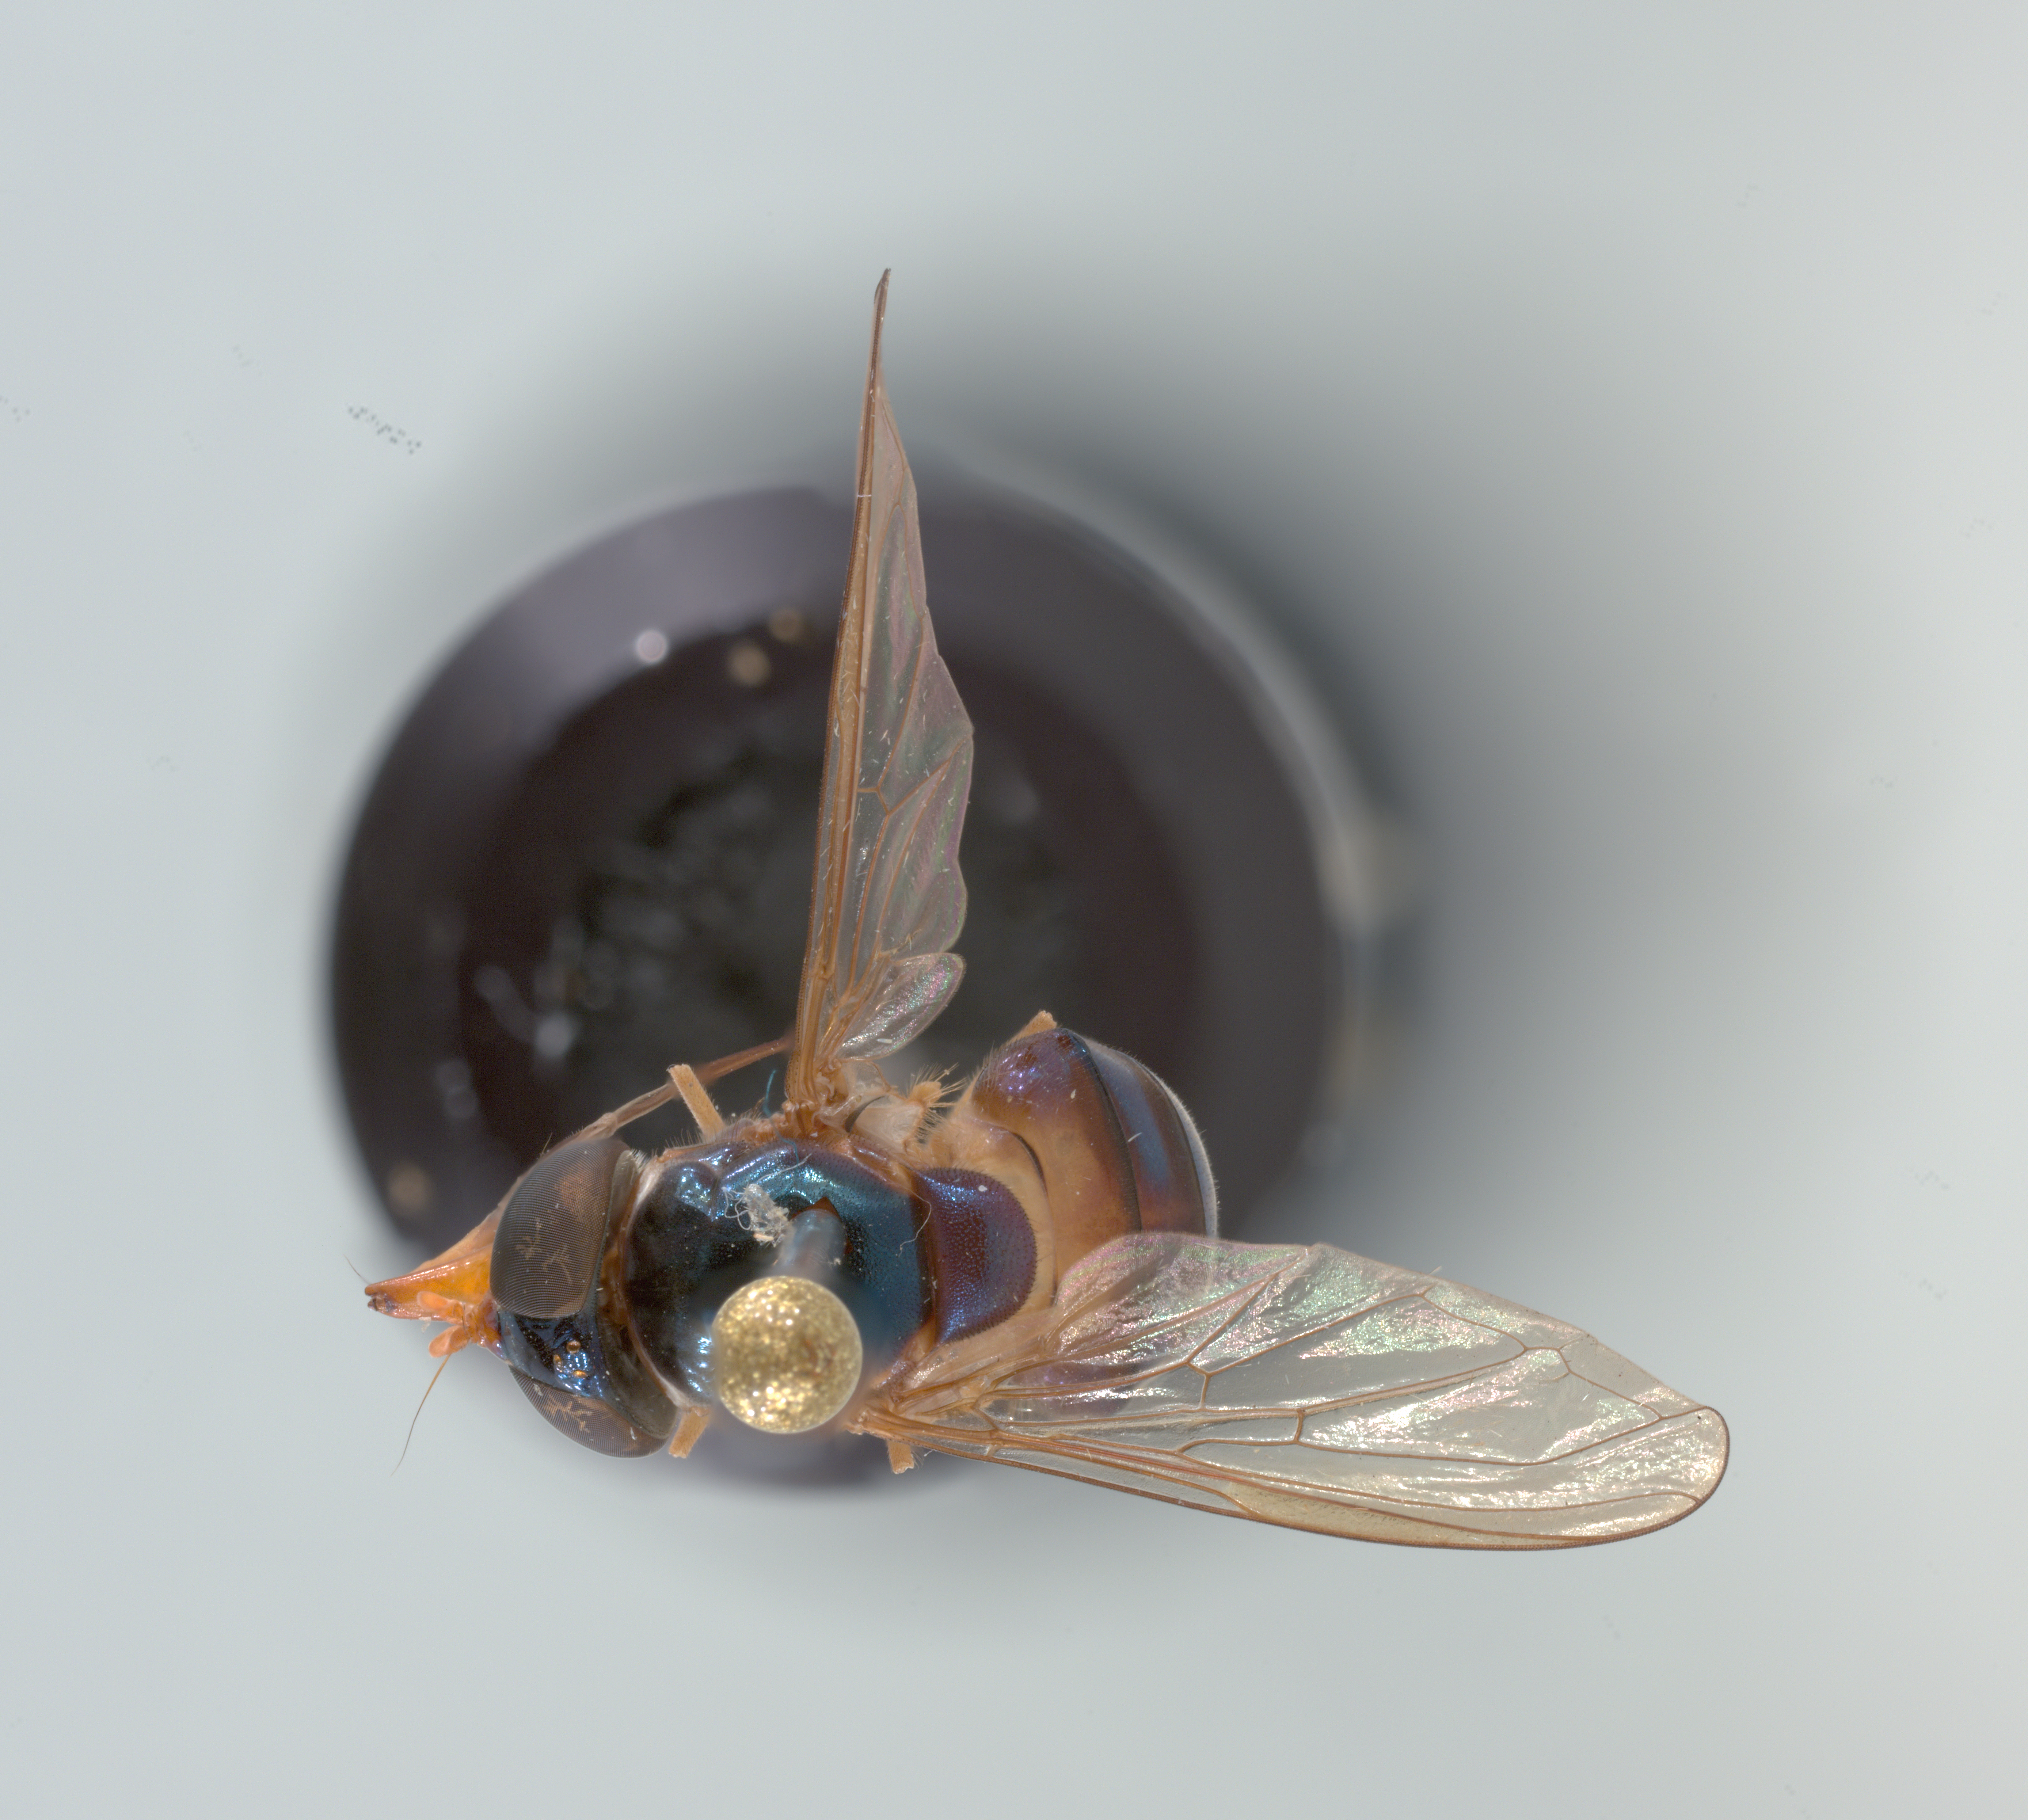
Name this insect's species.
Rhingia caerulescens
